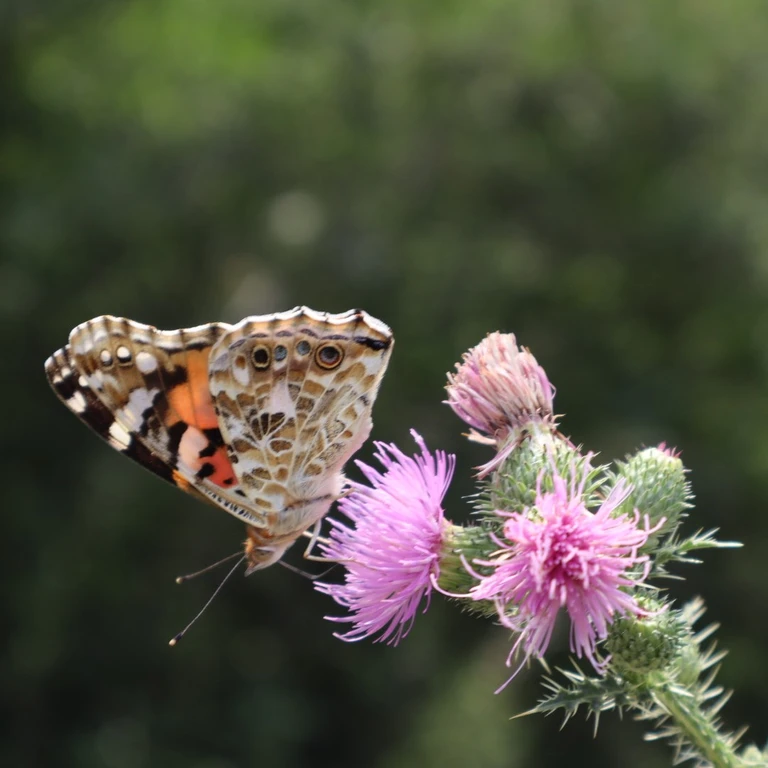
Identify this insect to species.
Vanessa cardui
